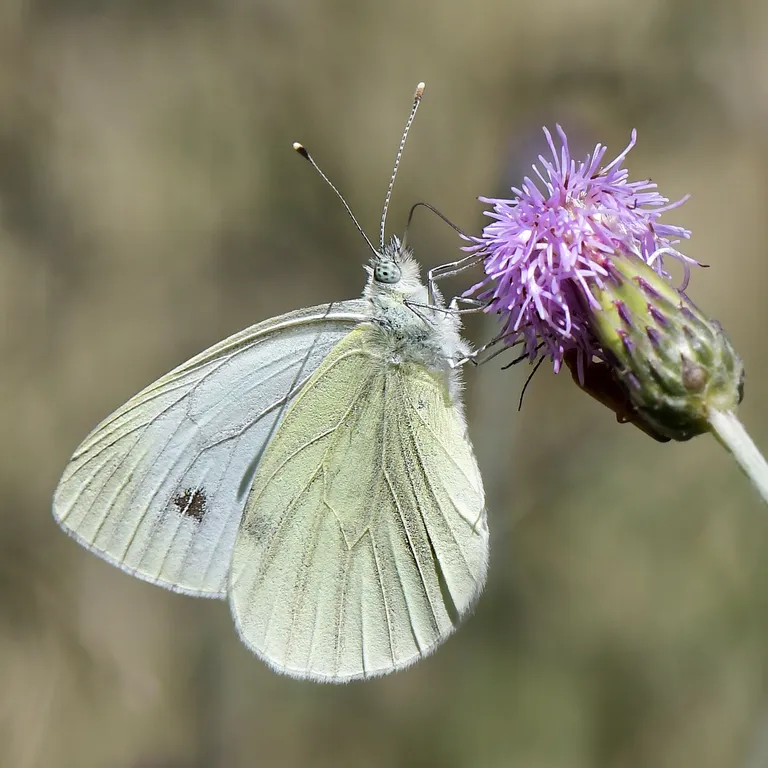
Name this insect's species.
Pieris napi
